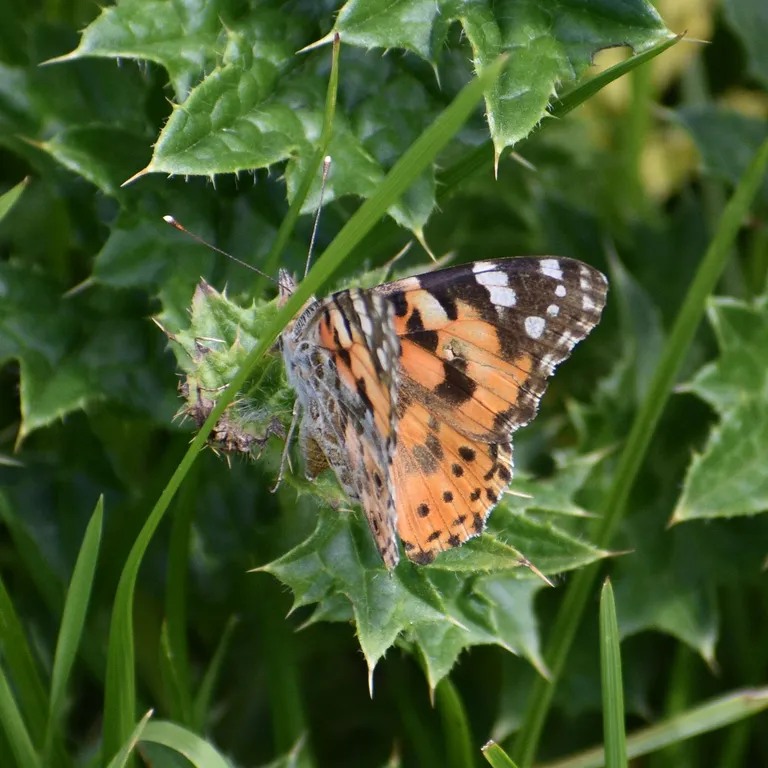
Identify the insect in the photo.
Vanessa cardui
